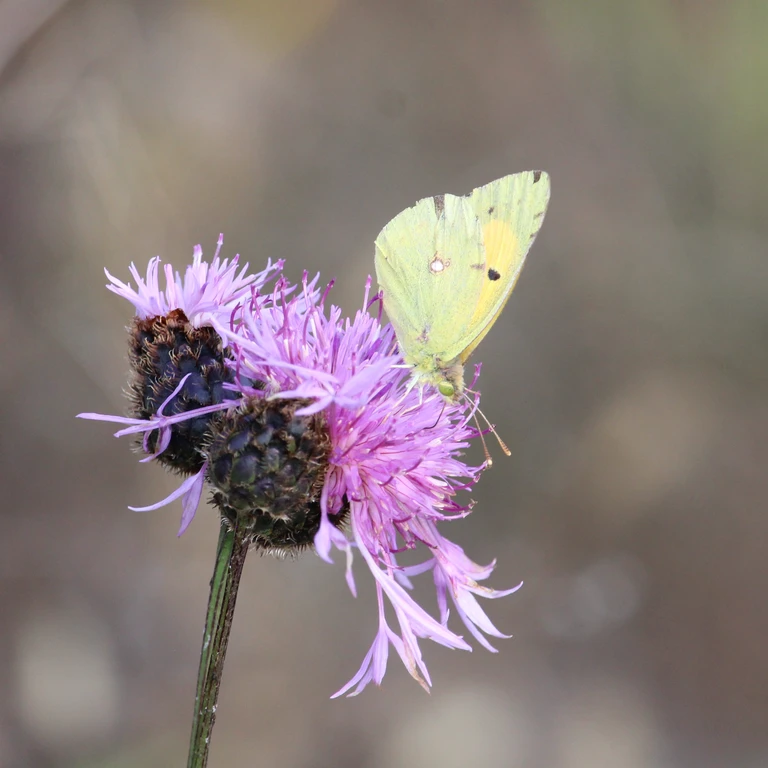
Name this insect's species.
Colias croceus
